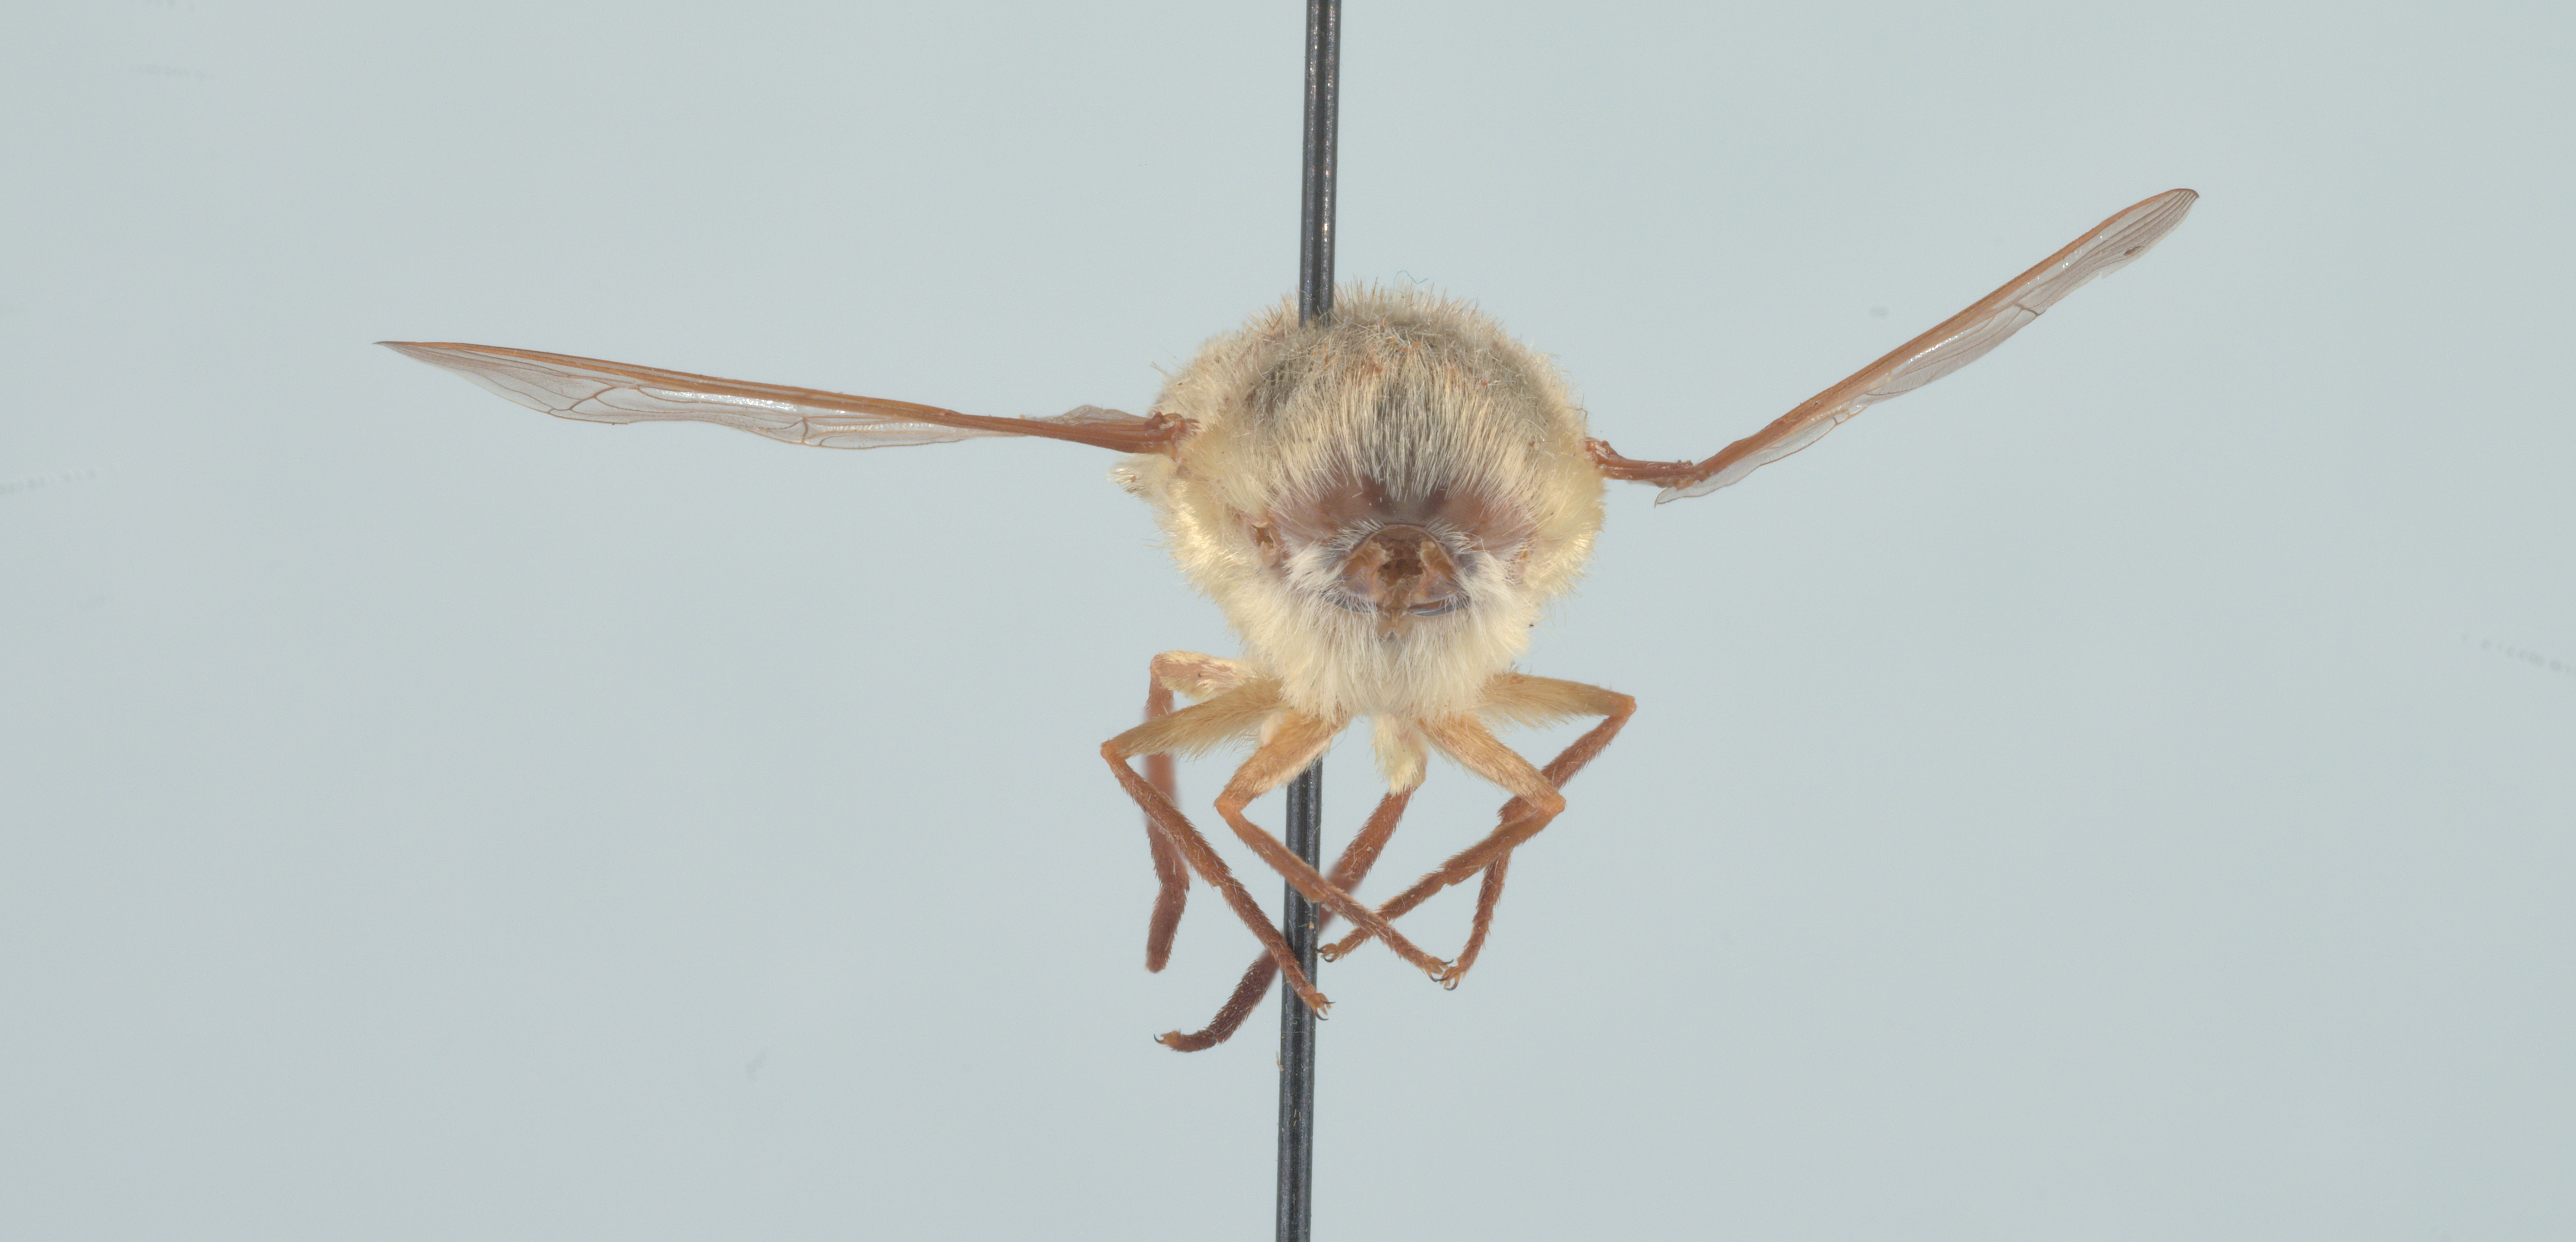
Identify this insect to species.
Neorhynchocephalus volaticus
